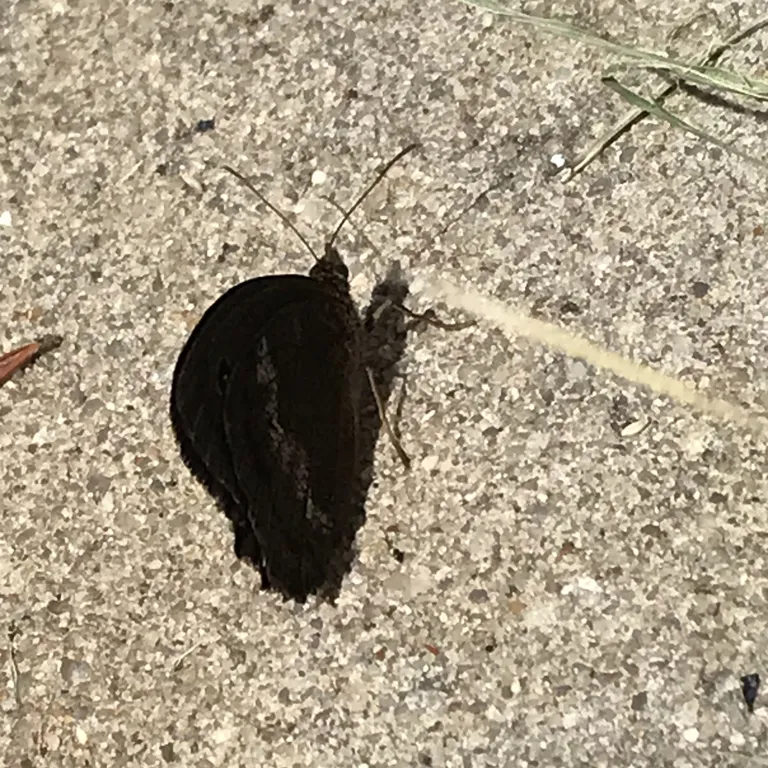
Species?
Minois dryas
